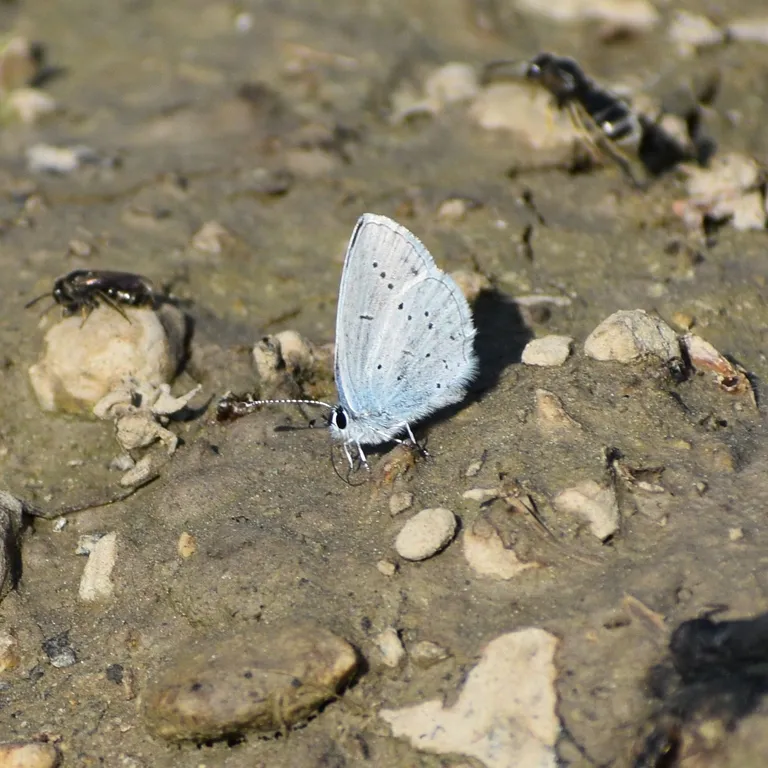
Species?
Cupido decolorata (also Elkalyce decolorata)
